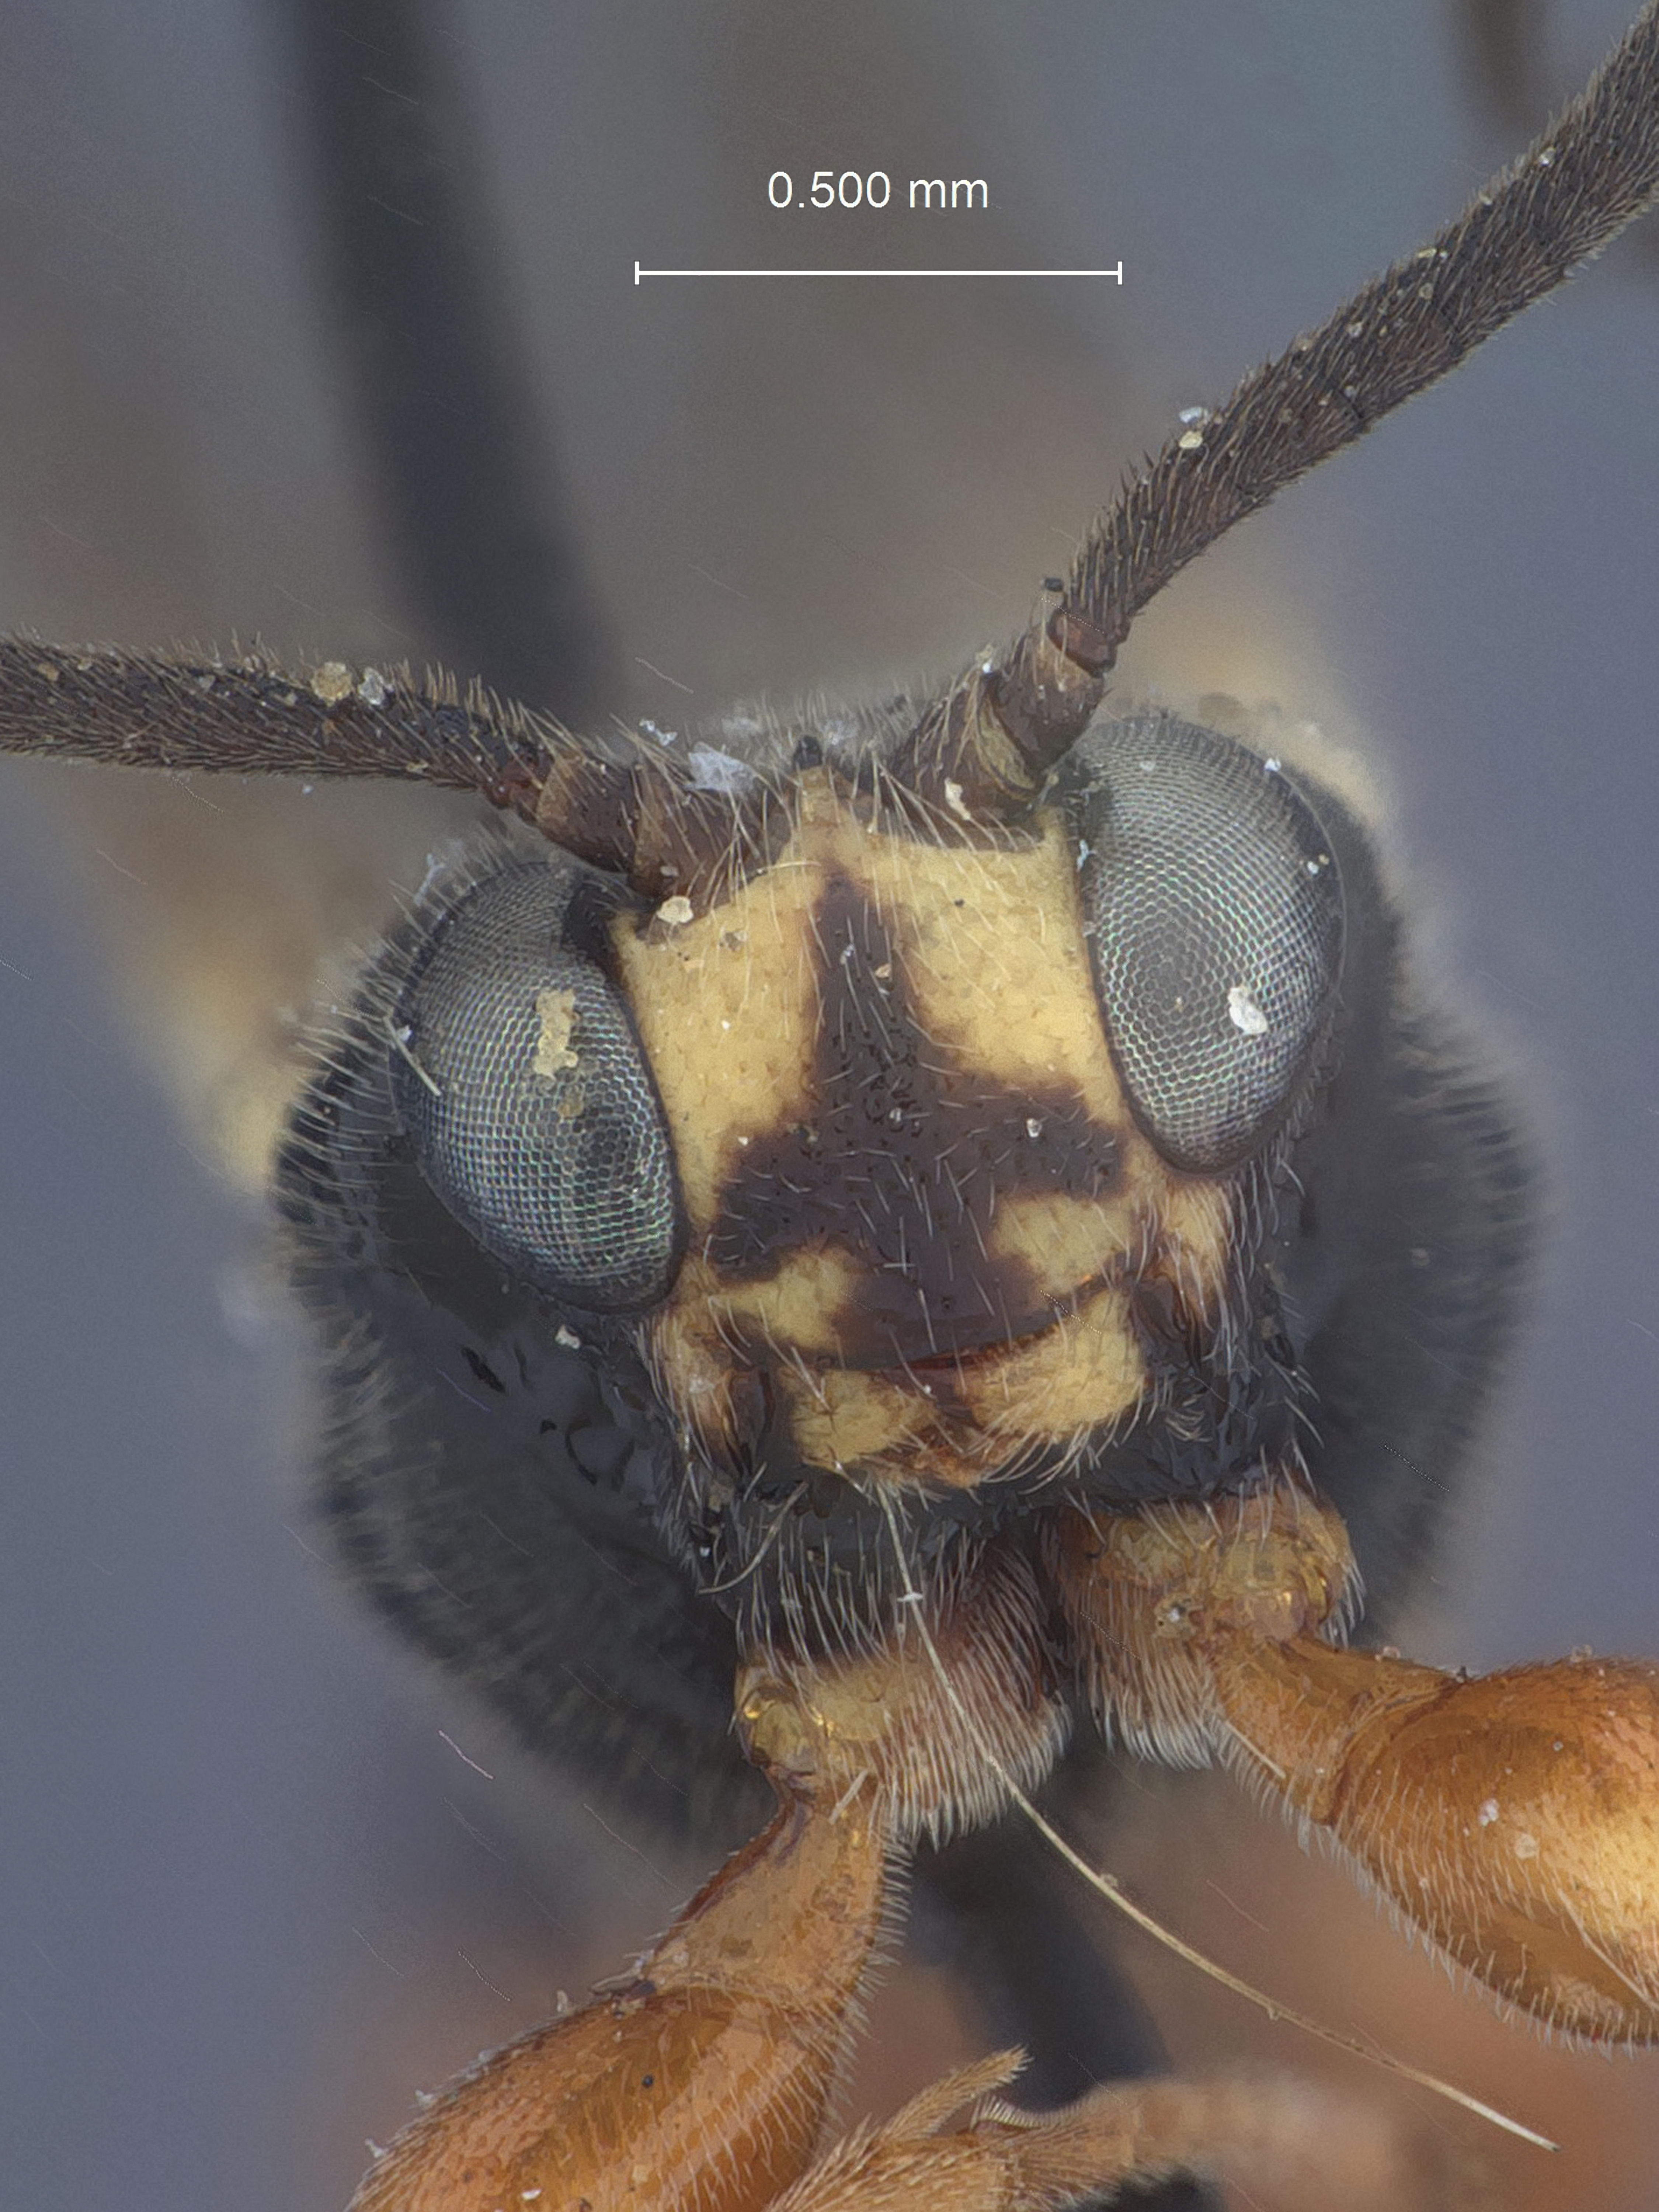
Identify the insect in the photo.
Exochus dentifrons
